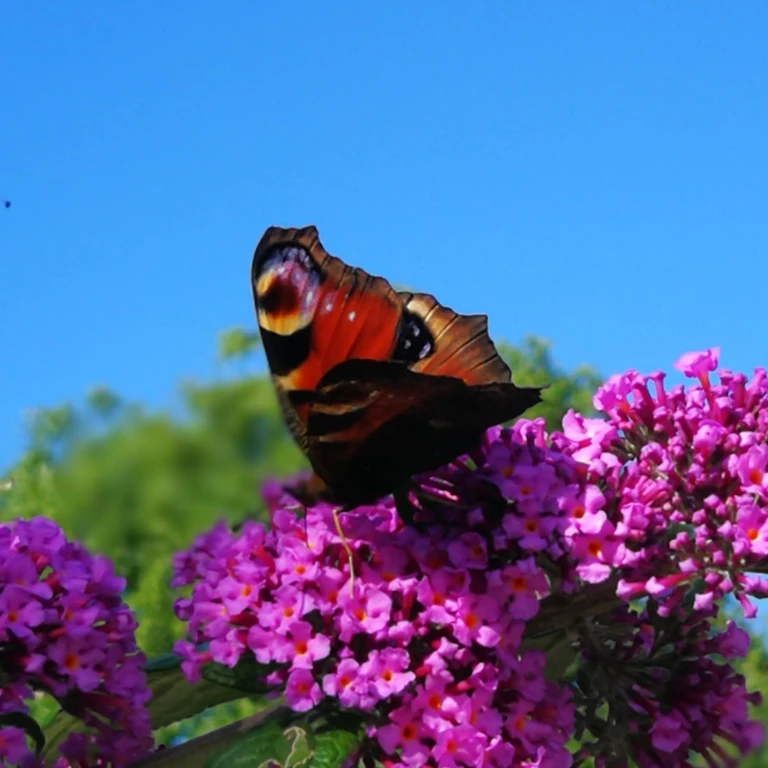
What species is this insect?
Aglais io
